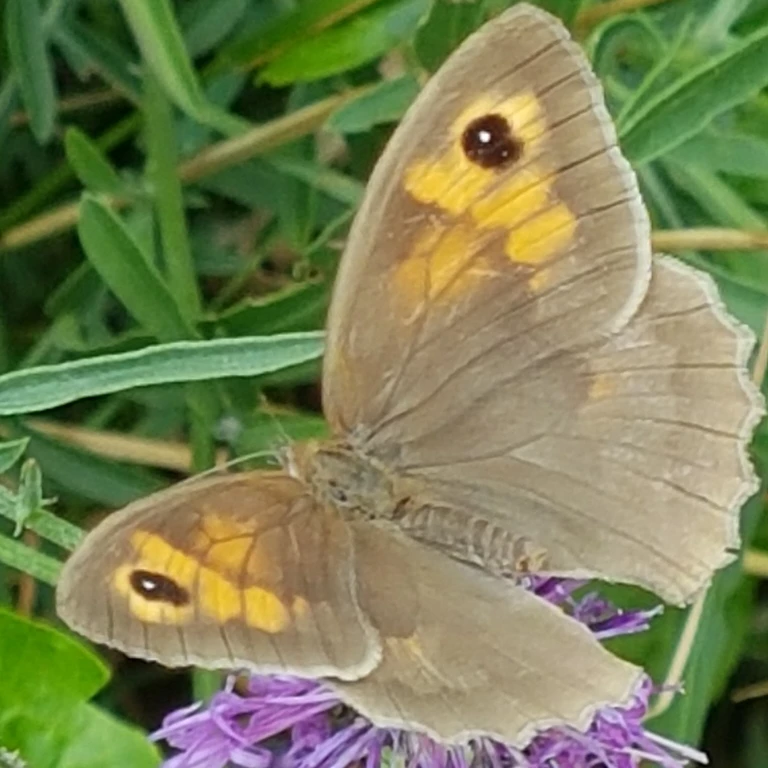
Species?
Lasiommata maera (also Pararge maera)
